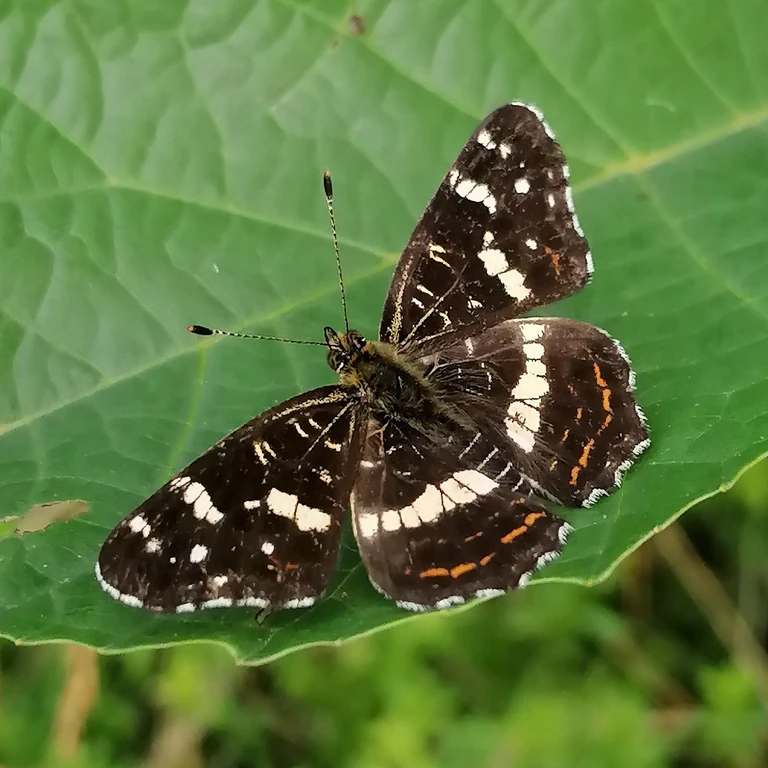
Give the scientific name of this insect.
Araschnia levana
